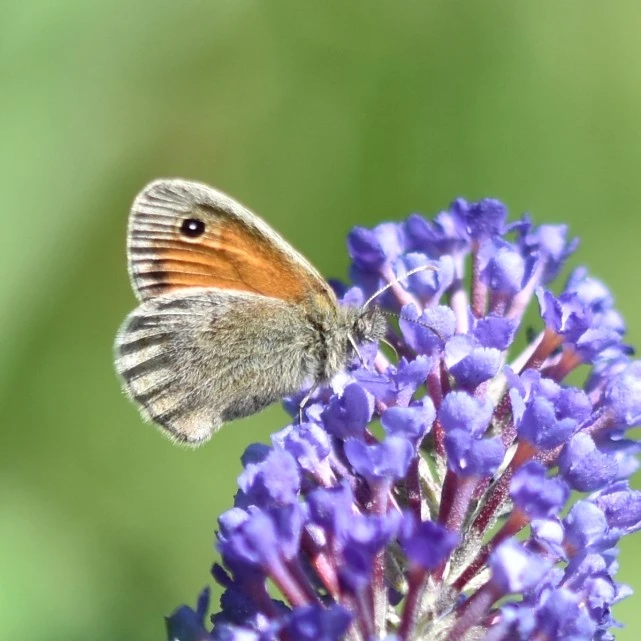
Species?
Coenonympha pamphilus
